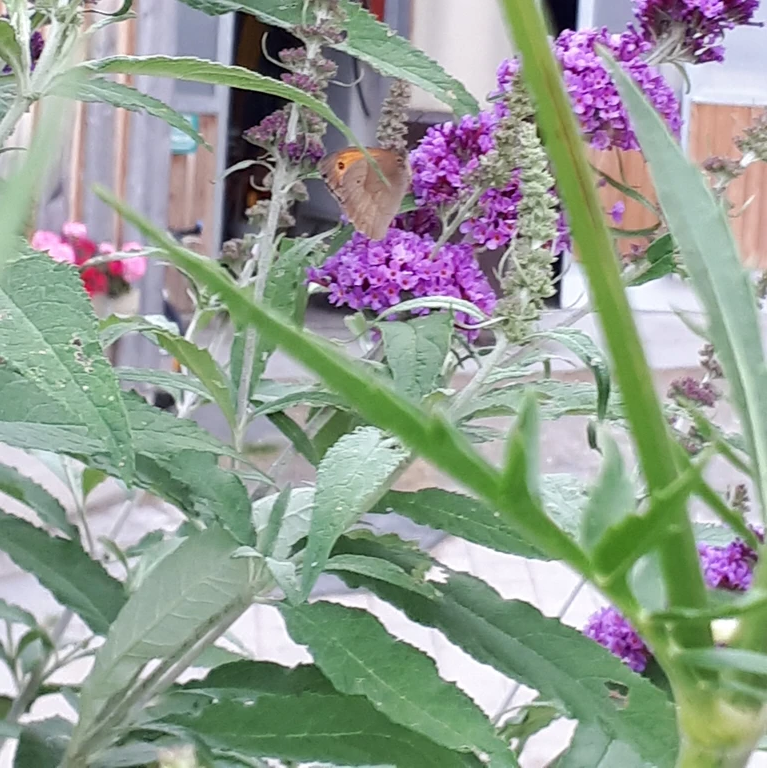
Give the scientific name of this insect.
Maniola jurtina
